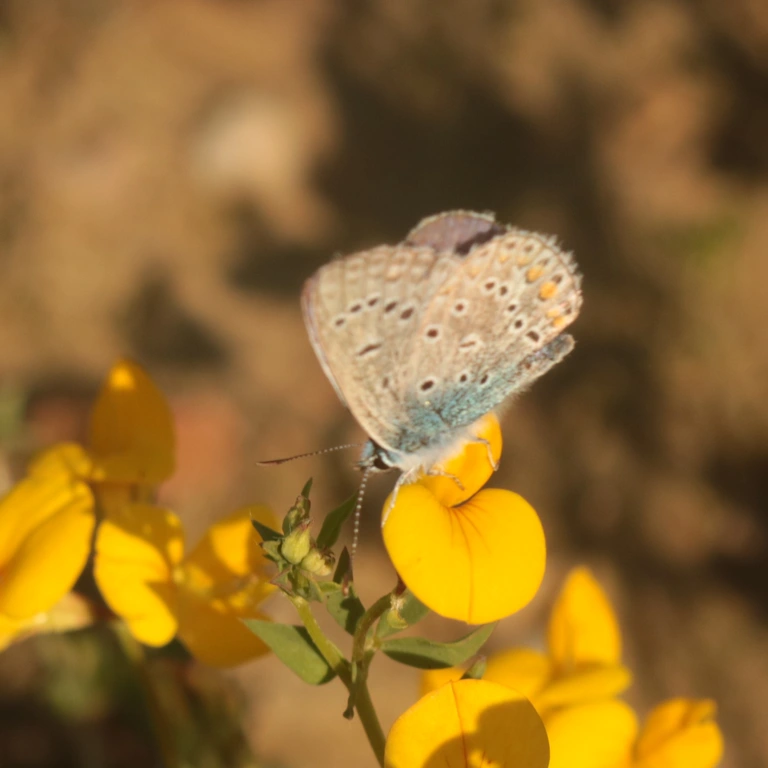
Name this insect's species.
Polyommatus icarus
